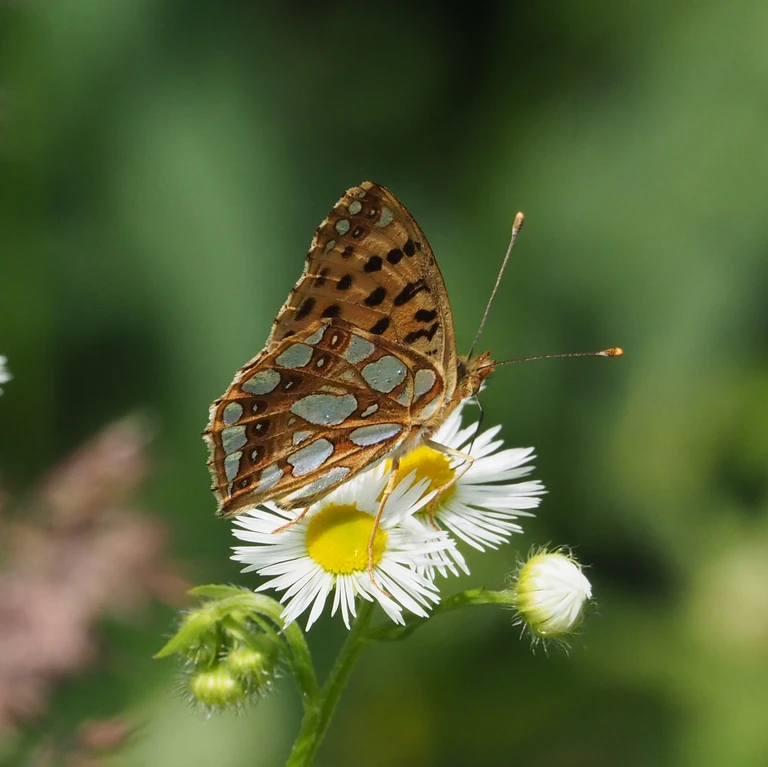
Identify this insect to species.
Issoria lathonia
